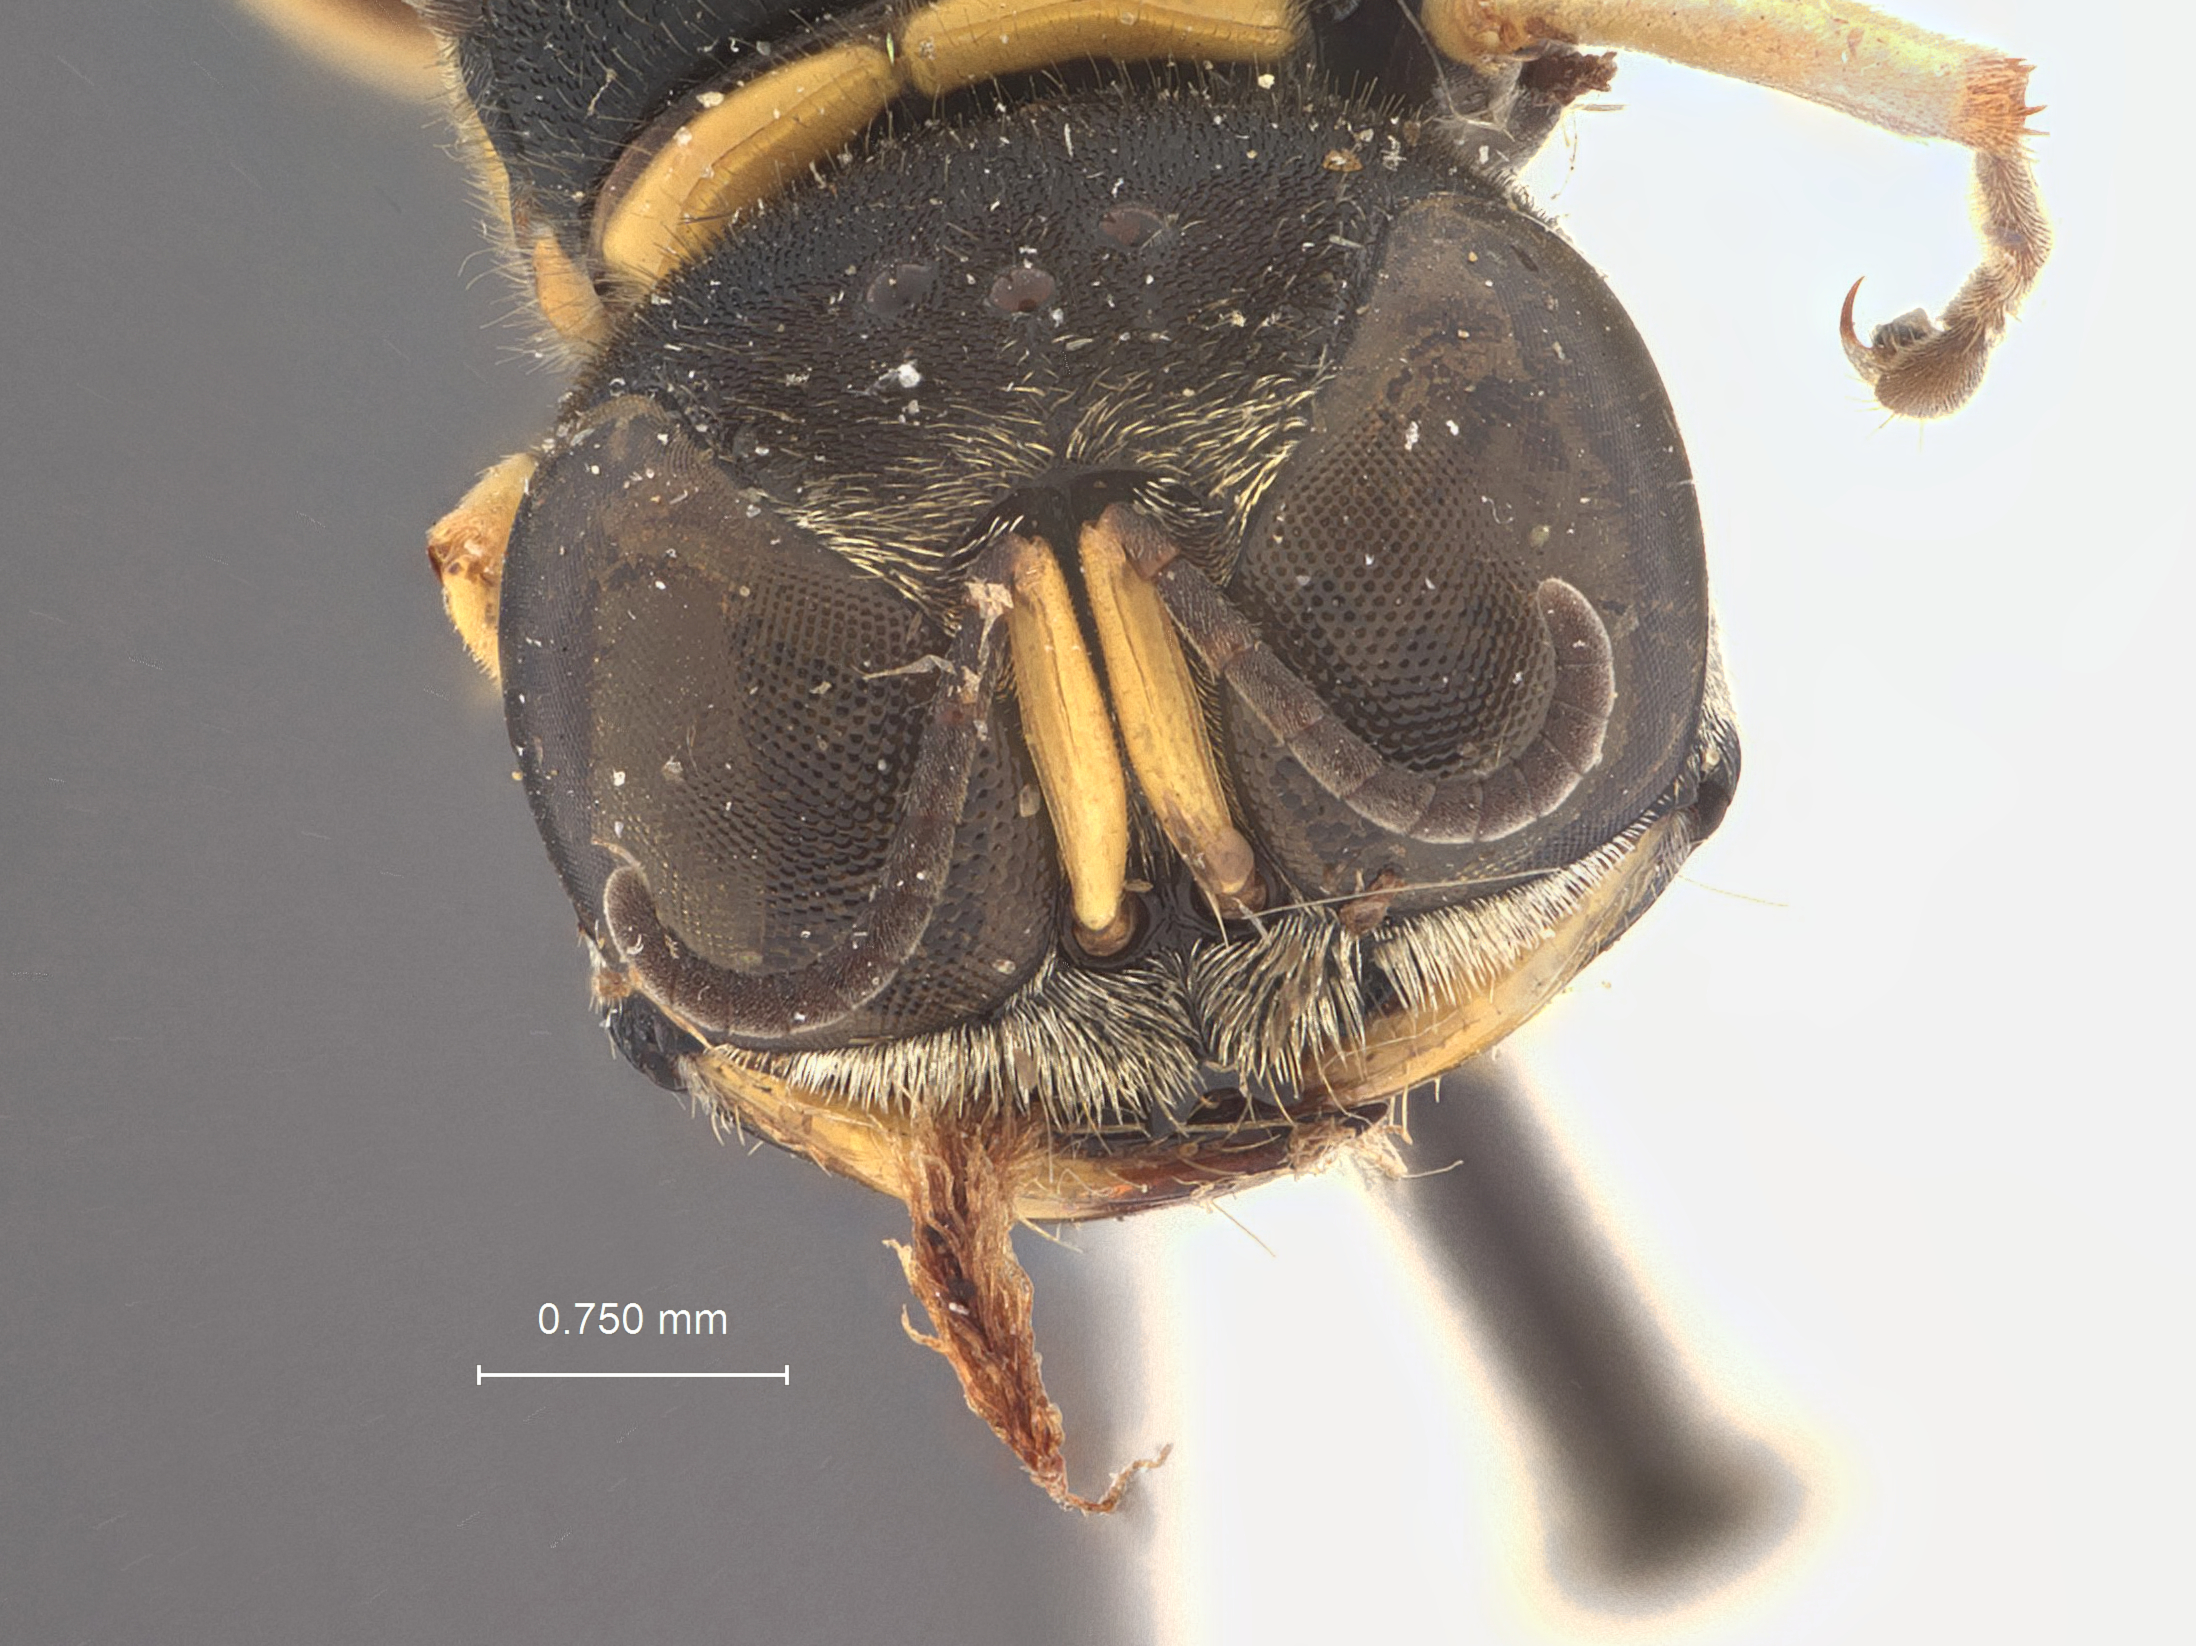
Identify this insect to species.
Dasyproctus yorkoides
